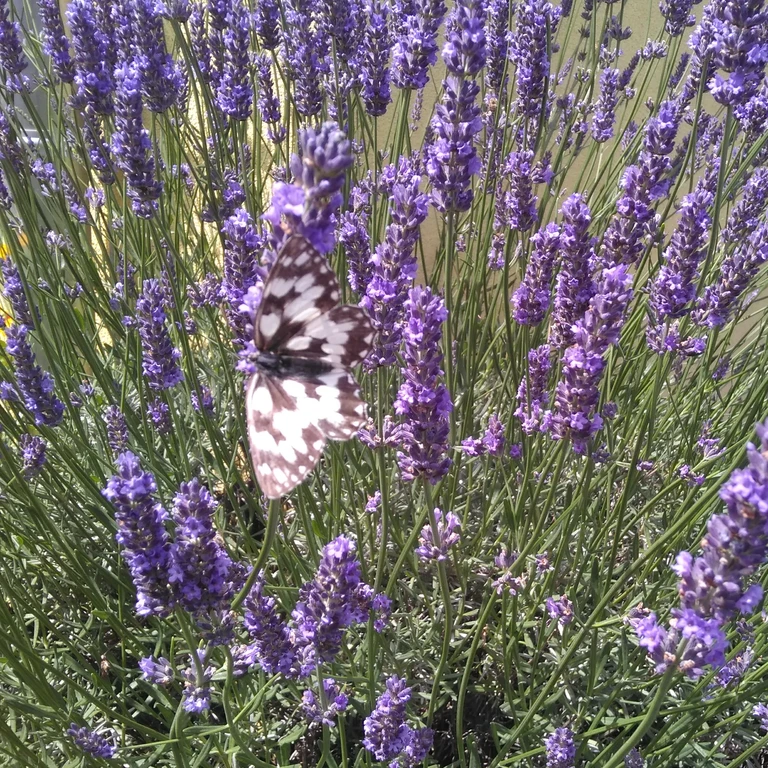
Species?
Melanargia galathea
